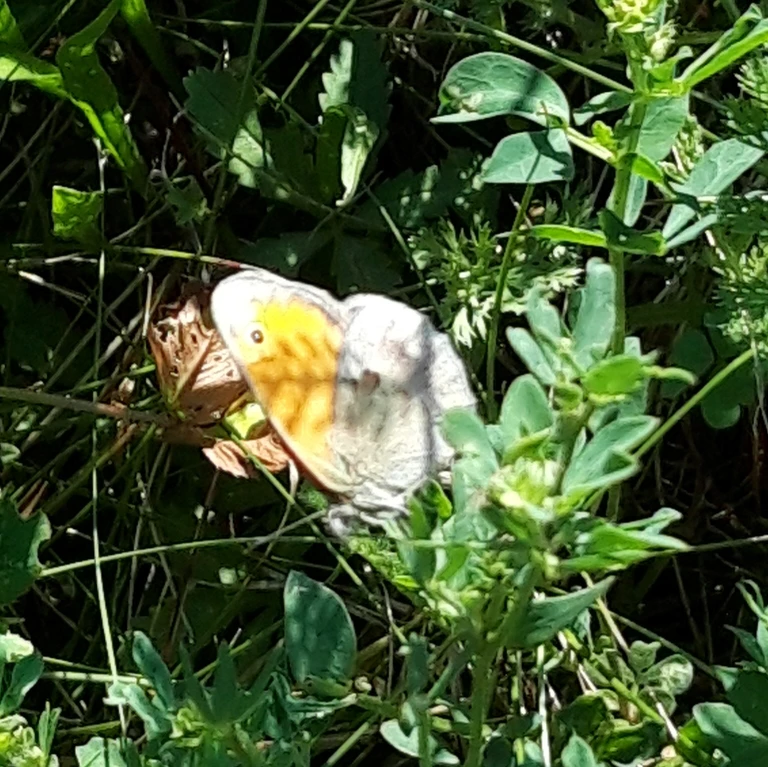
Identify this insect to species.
Coenonympha pamphilus
